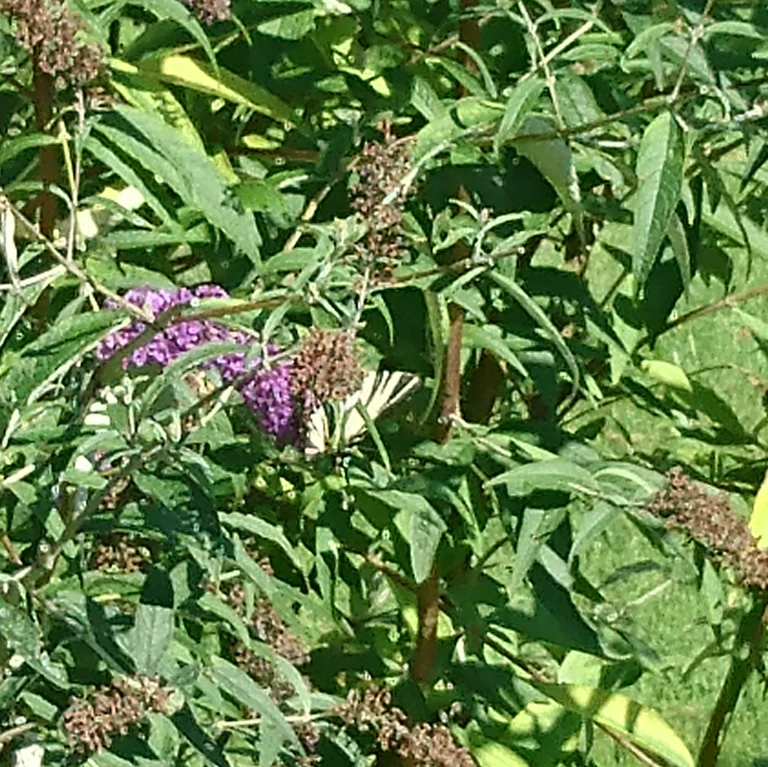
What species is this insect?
Iphiclides podalirius
